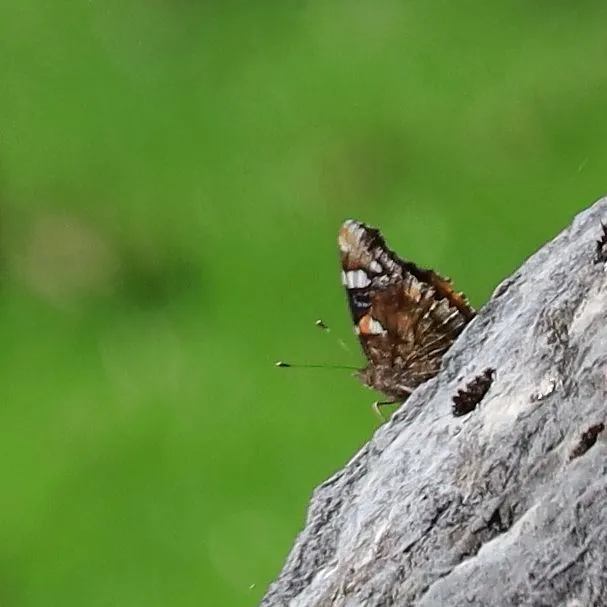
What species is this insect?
Vanessa atalanta
